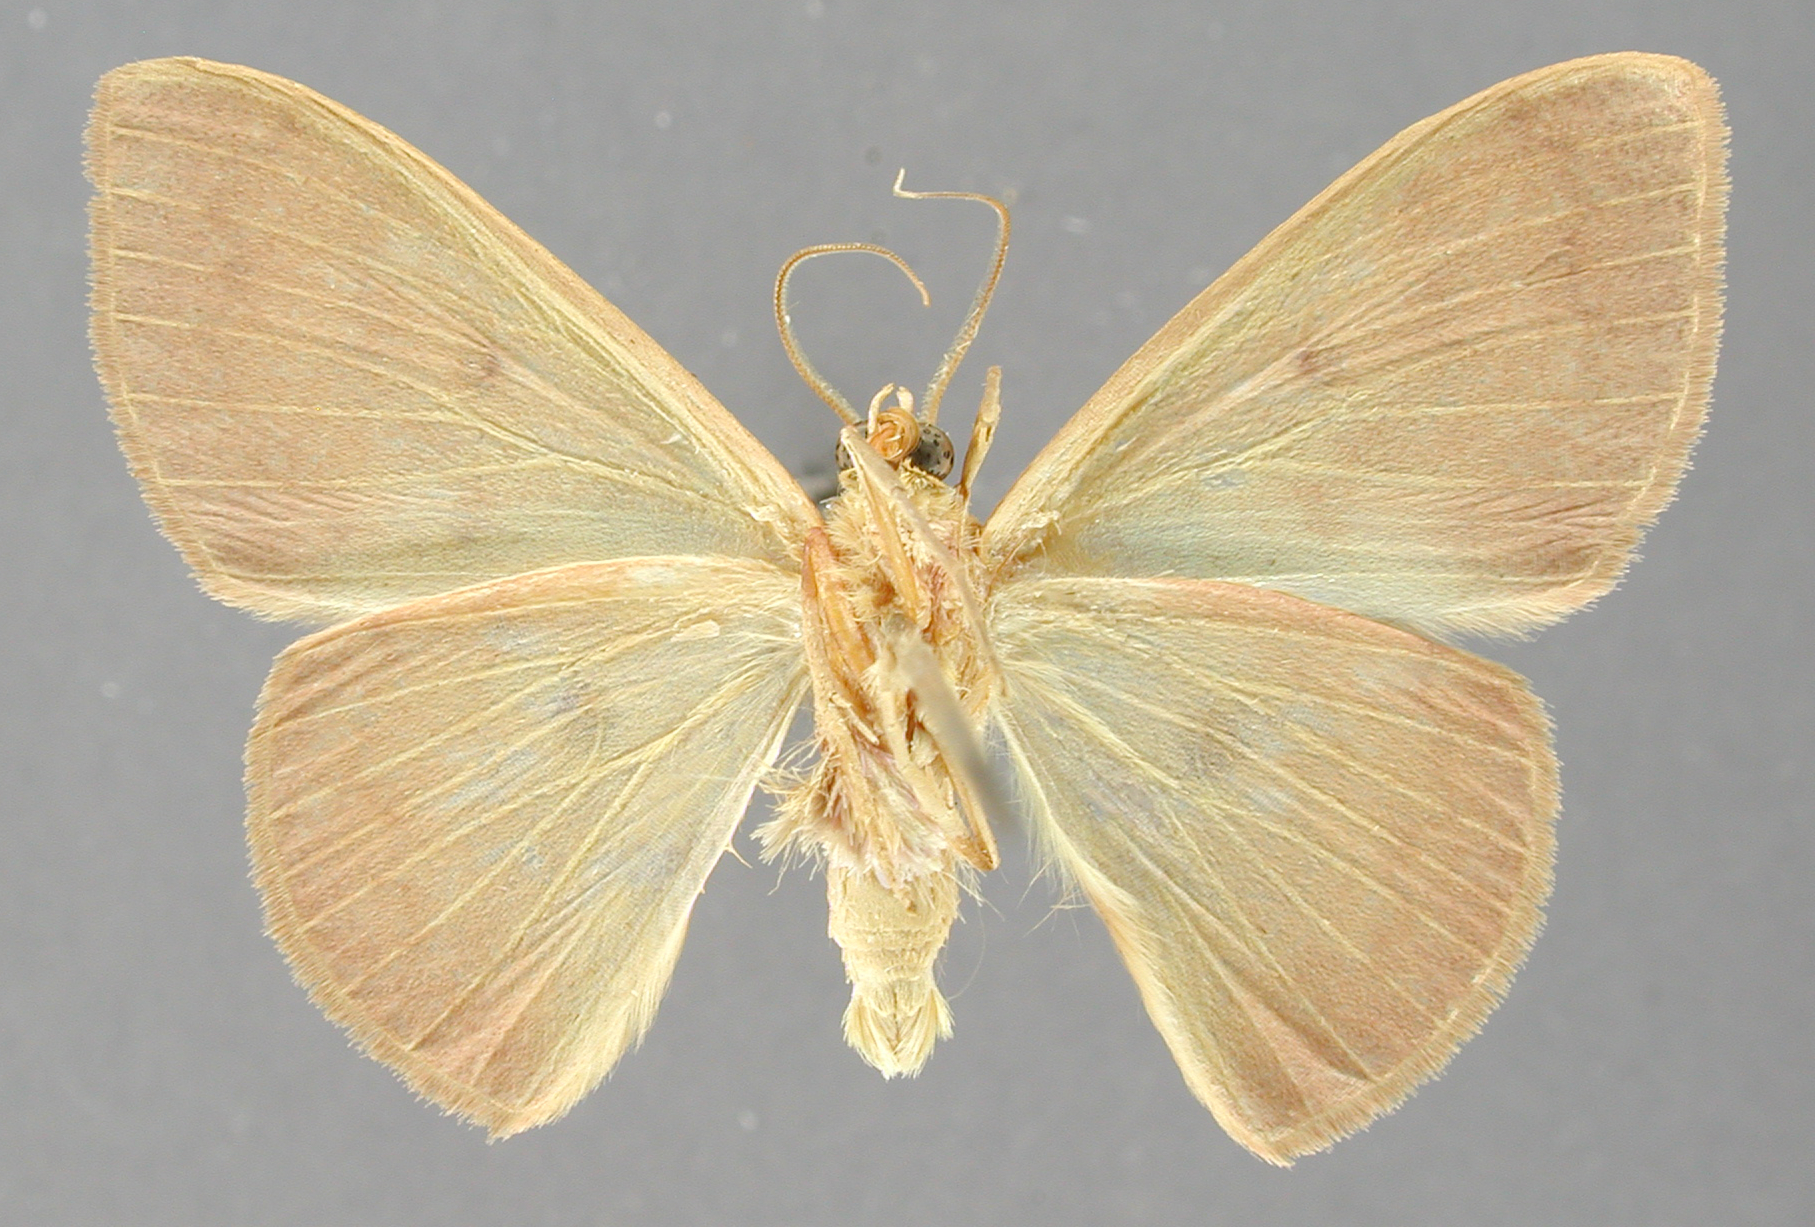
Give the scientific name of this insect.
Dysephyra albidiscata
